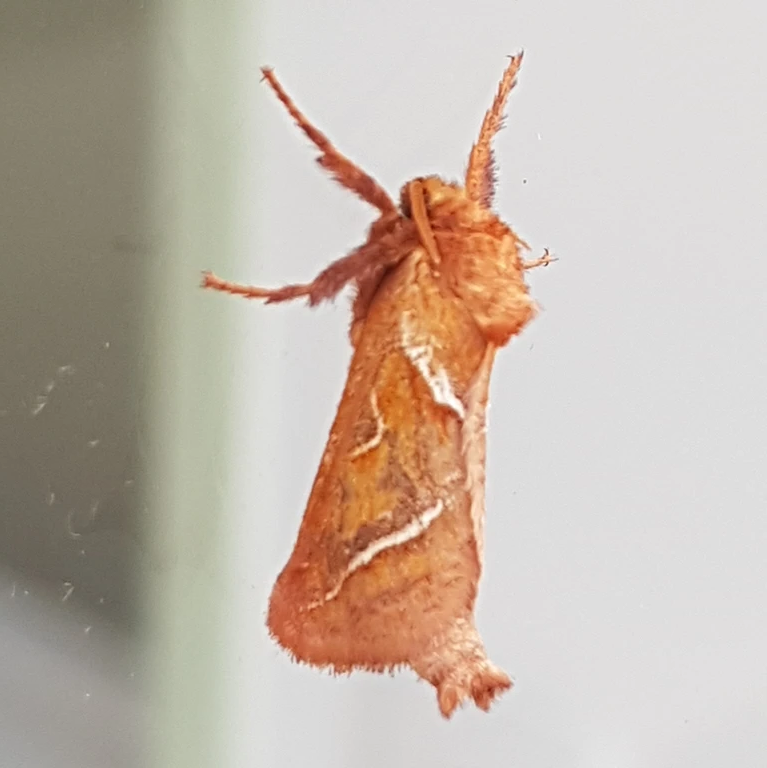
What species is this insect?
Triodia sylvina
